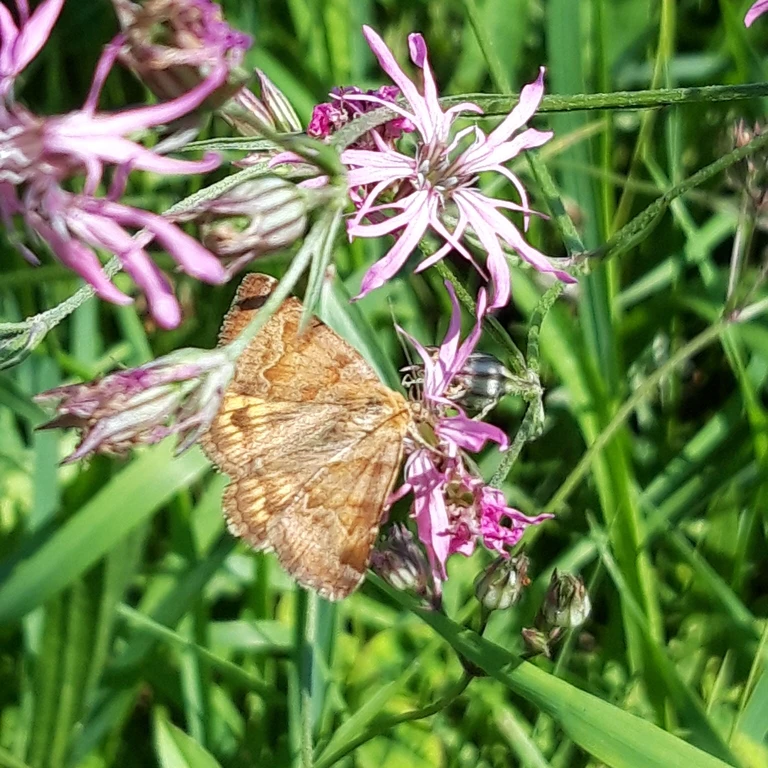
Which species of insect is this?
Euclidia glyphica
